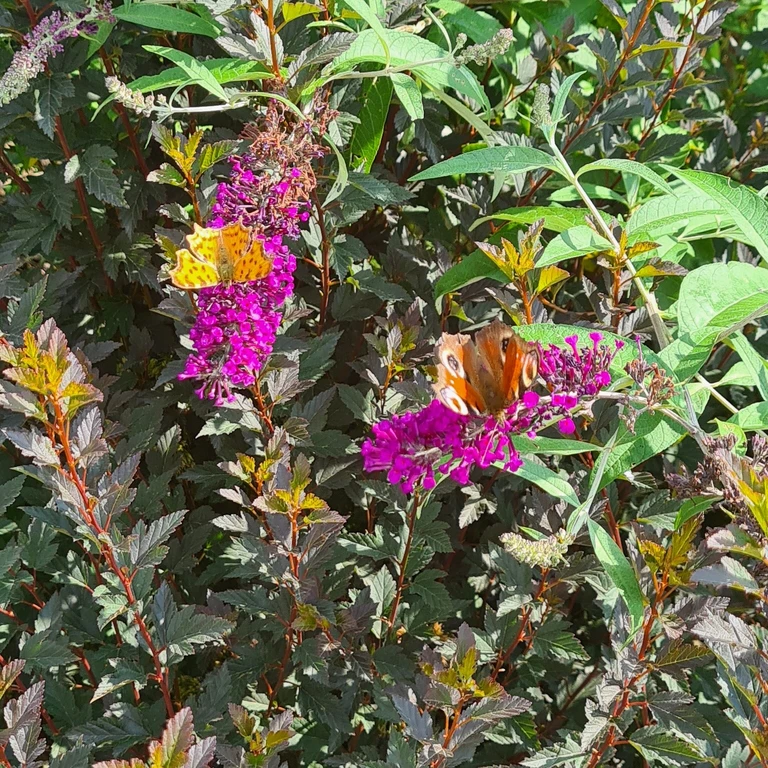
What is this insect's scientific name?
Aglais io
